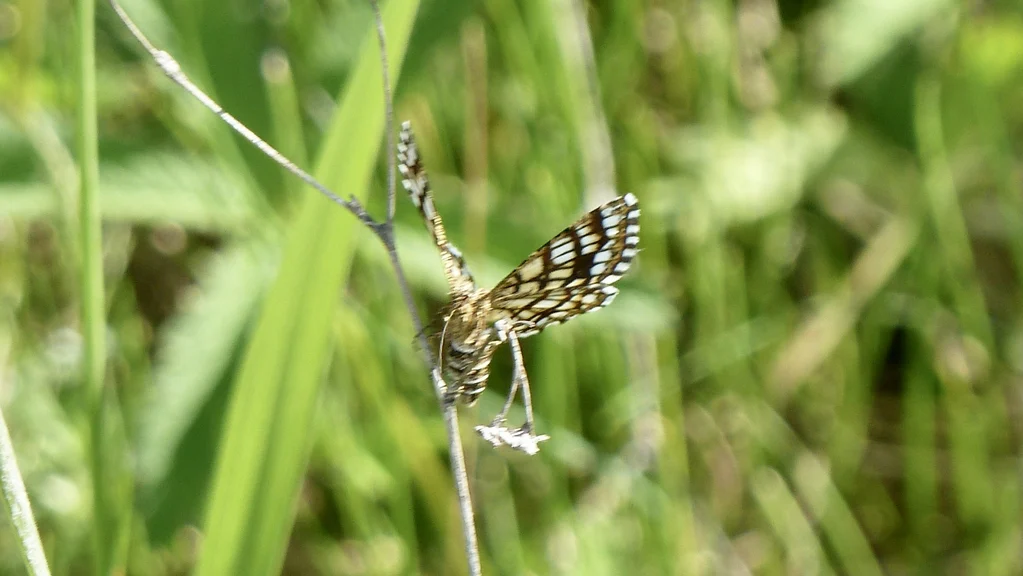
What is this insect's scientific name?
Chiasmia clathrata
